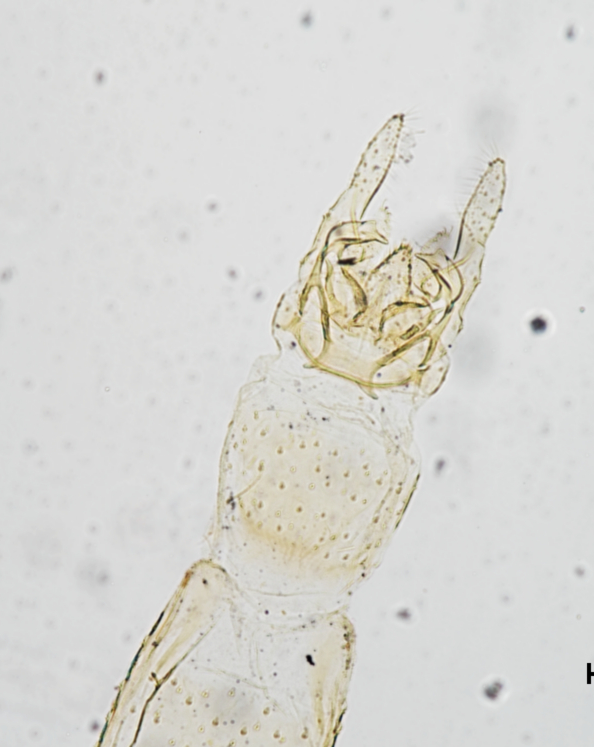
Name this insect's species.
Pseudochironomus aix
